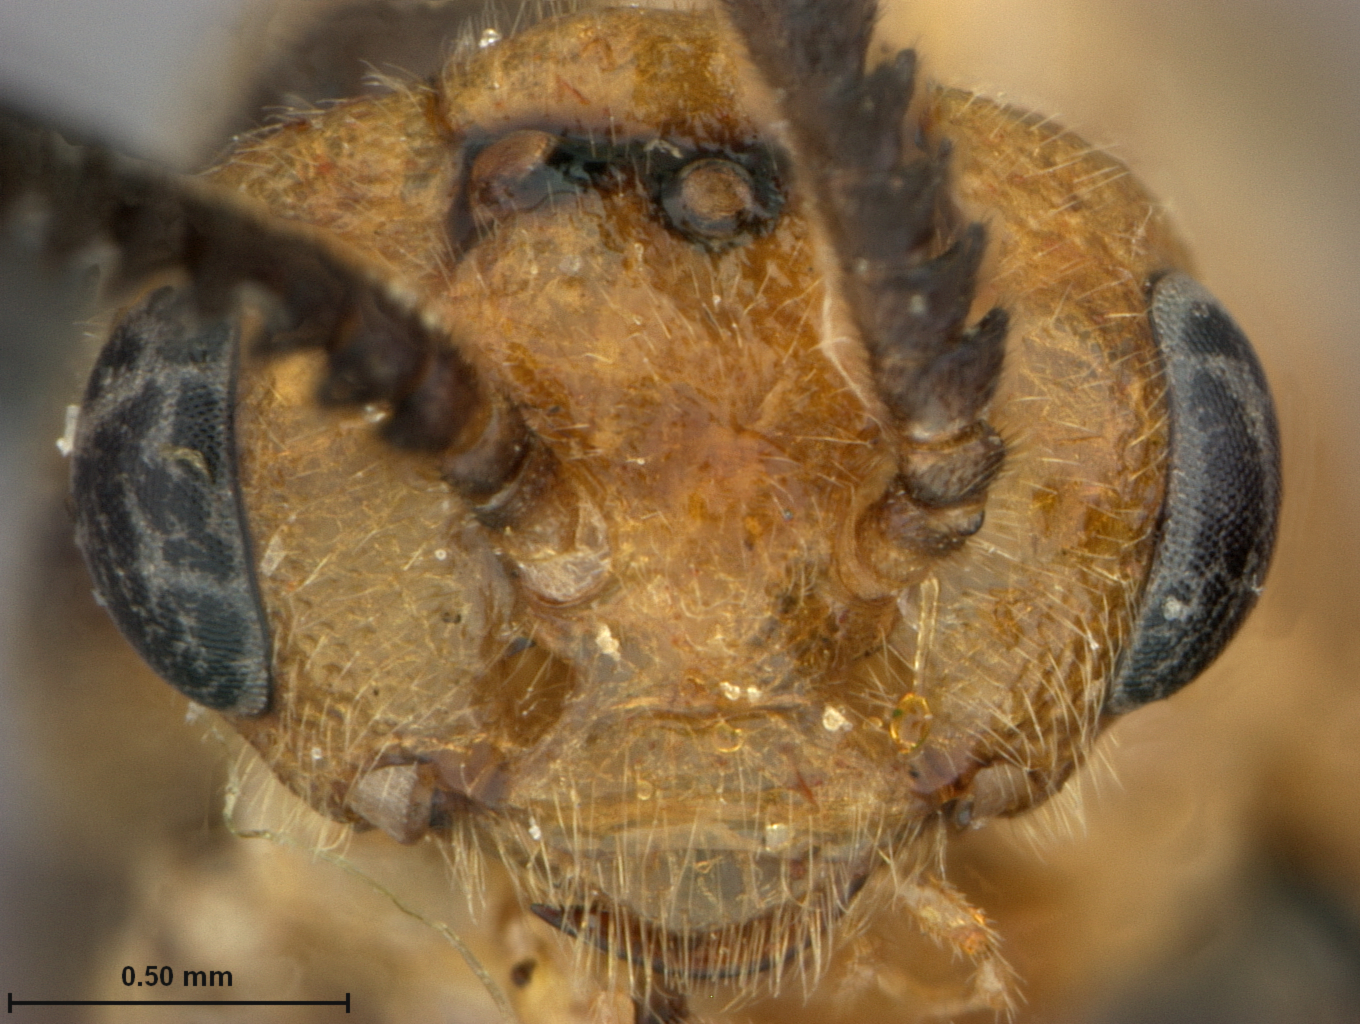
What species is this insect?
Neodiprion tsugae
